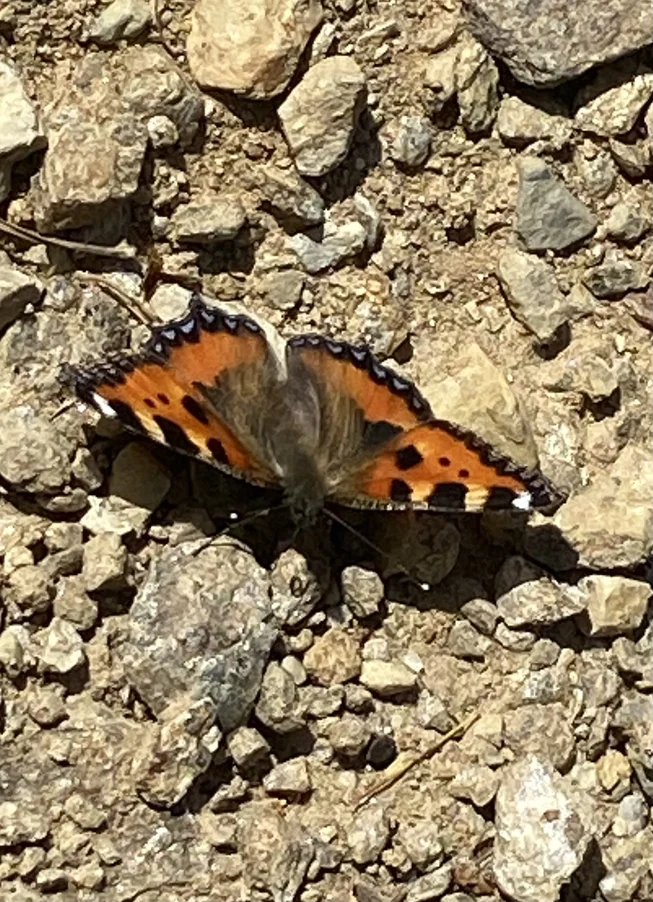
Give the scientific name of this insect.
Aglais urticae
